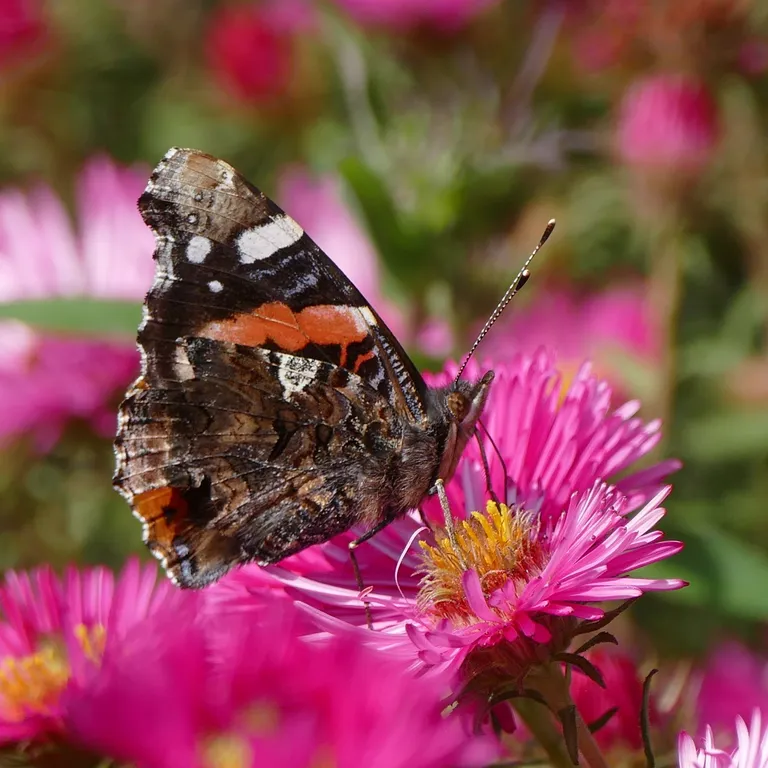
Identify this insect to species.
Vanessa atalanta
